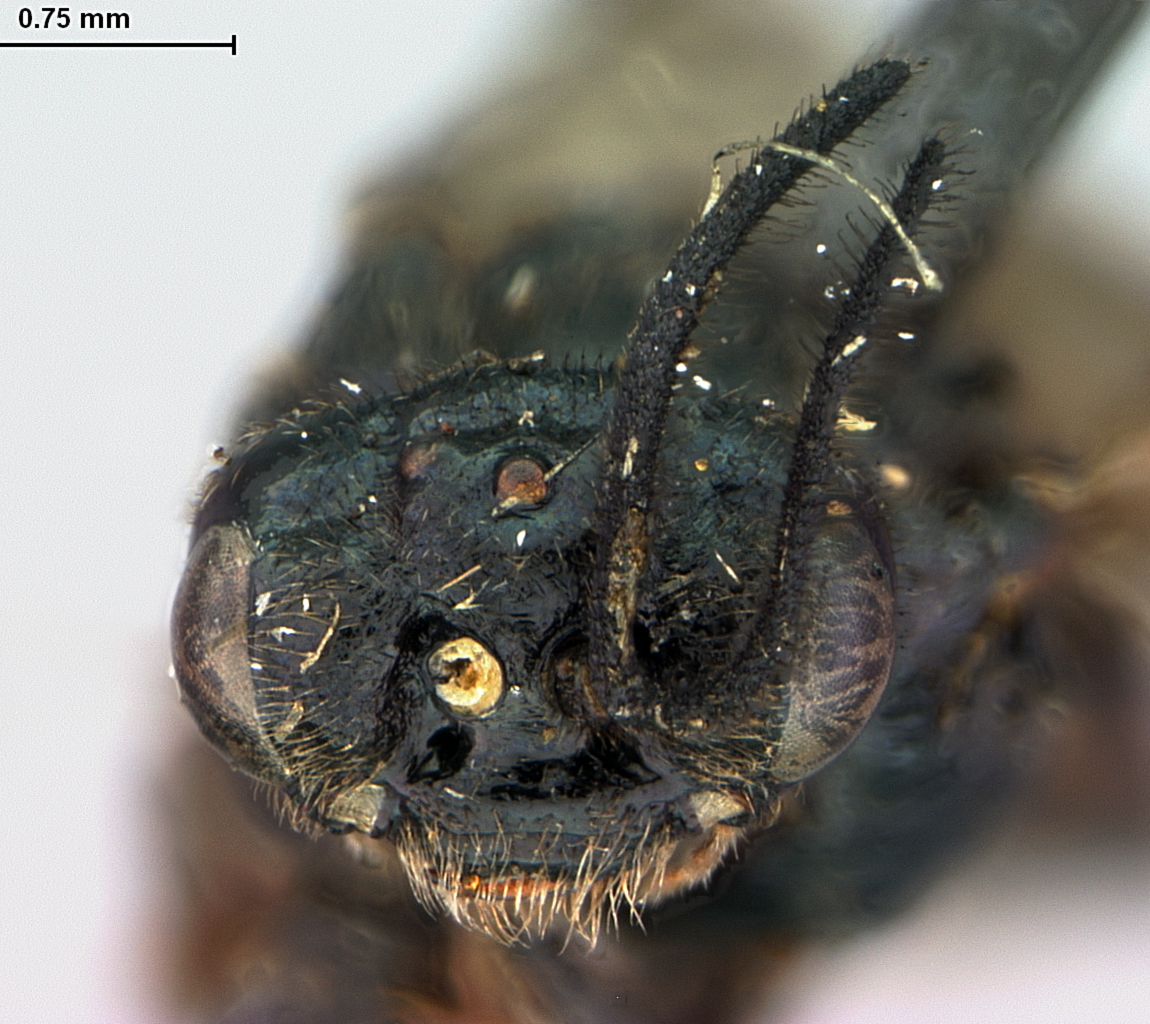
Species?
Aprosthema breviantennatum
